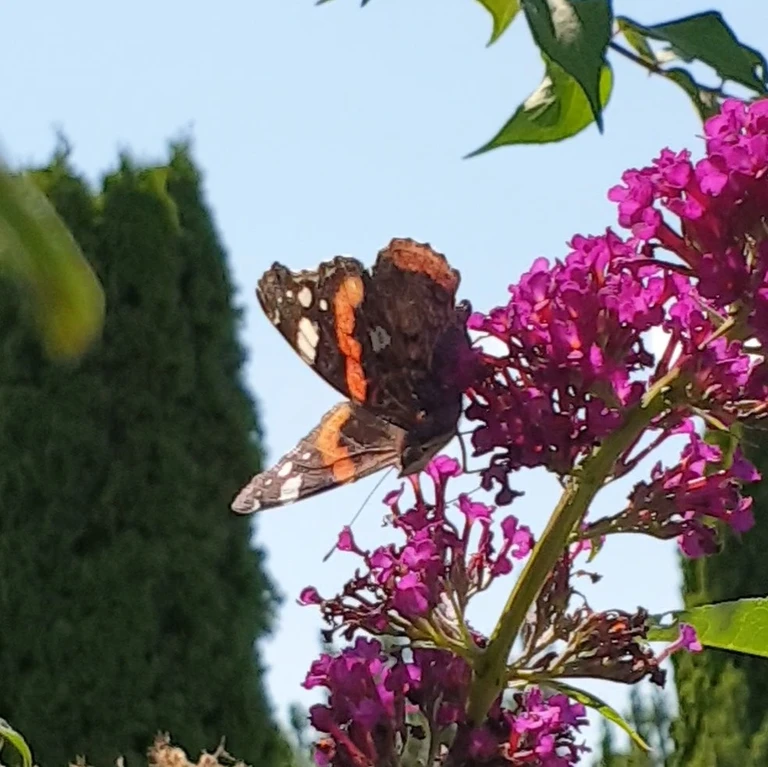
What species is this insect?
Vanessa atalanta
